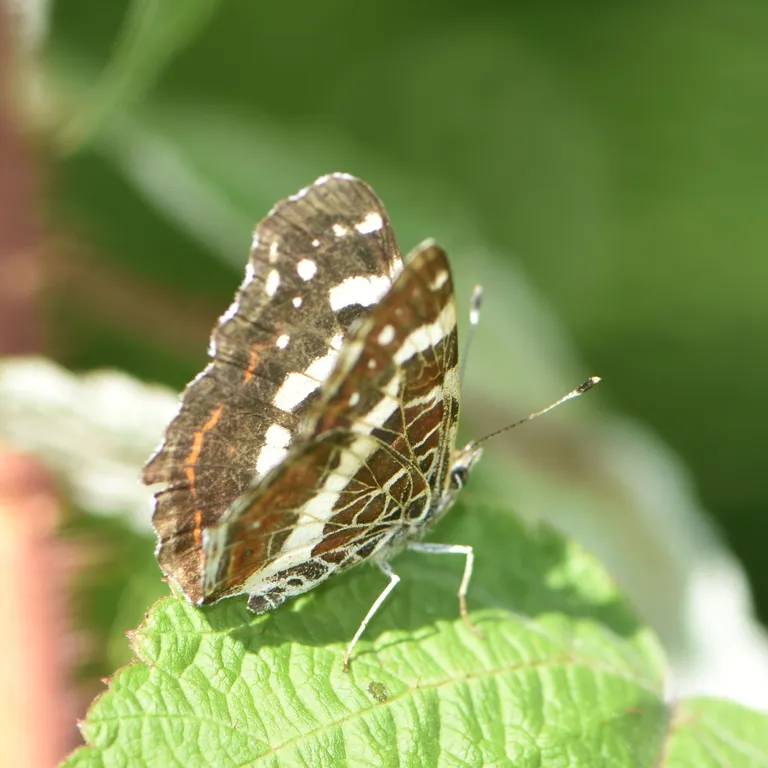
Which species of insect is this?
Araschnia levana
